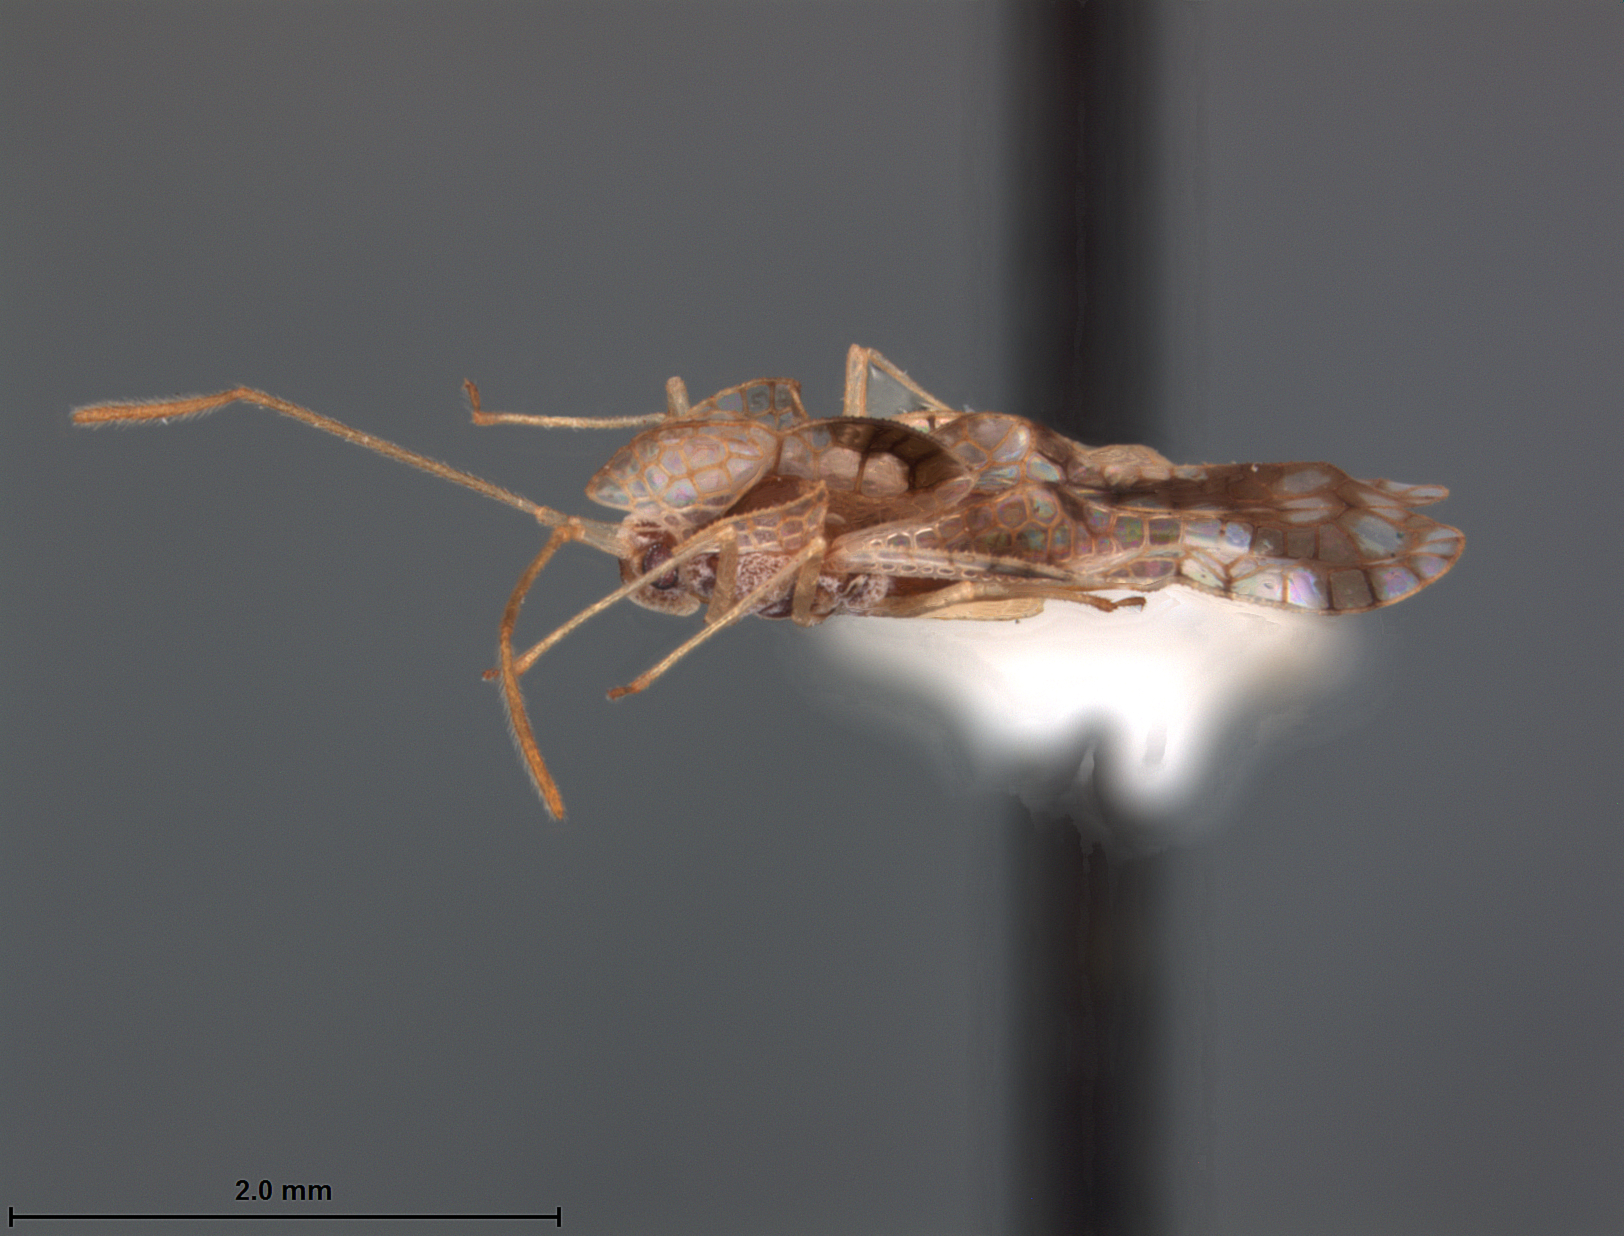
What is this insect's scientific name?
Stephanitis laudata
